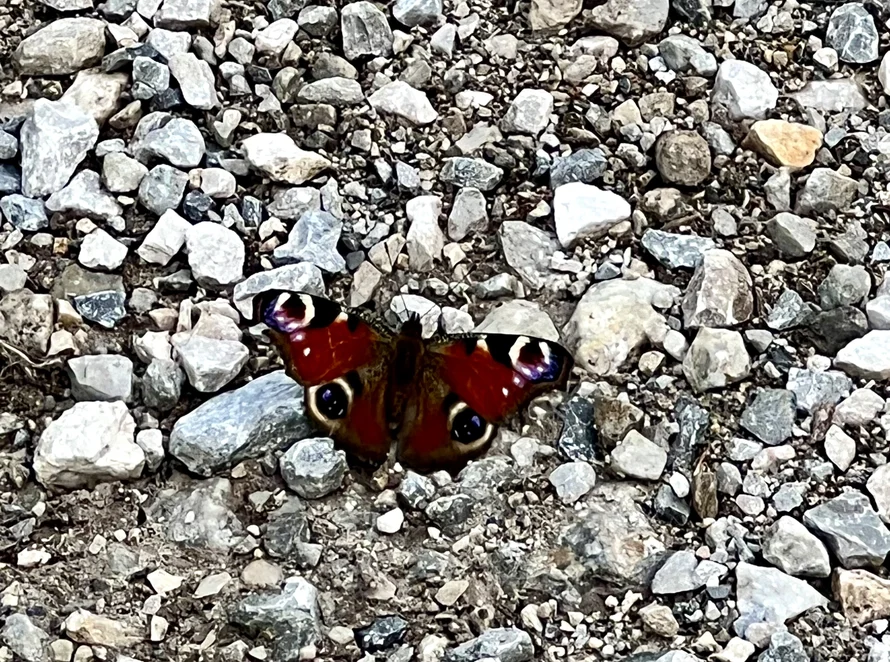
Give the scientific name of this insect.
Aglais io
